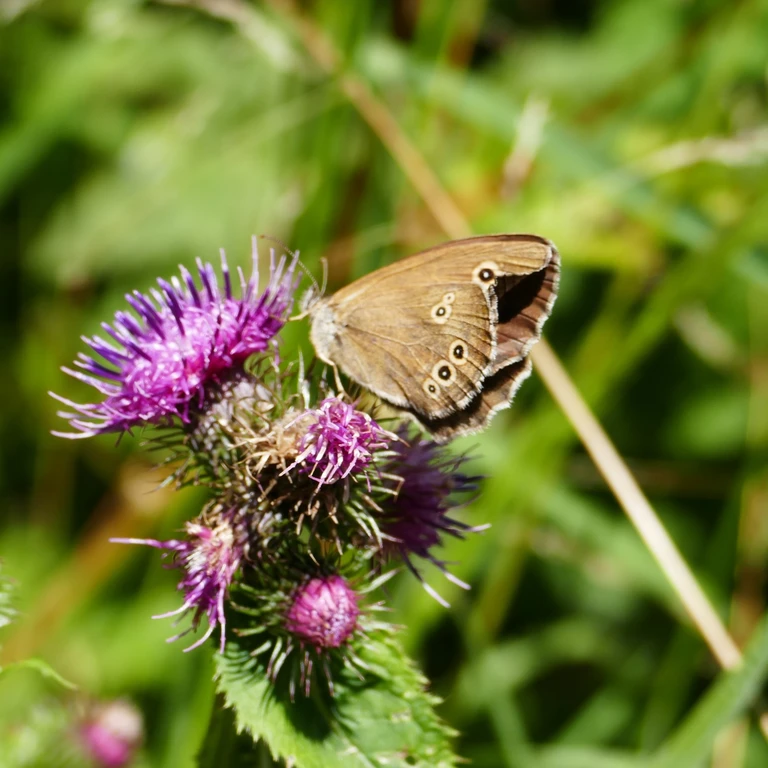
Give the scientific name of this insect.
Aphantopus hyperantus
